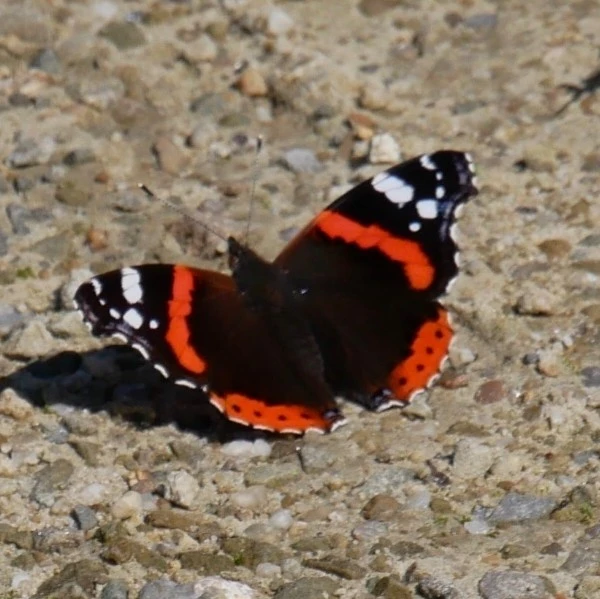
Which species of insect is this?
Vanessa atalanta
